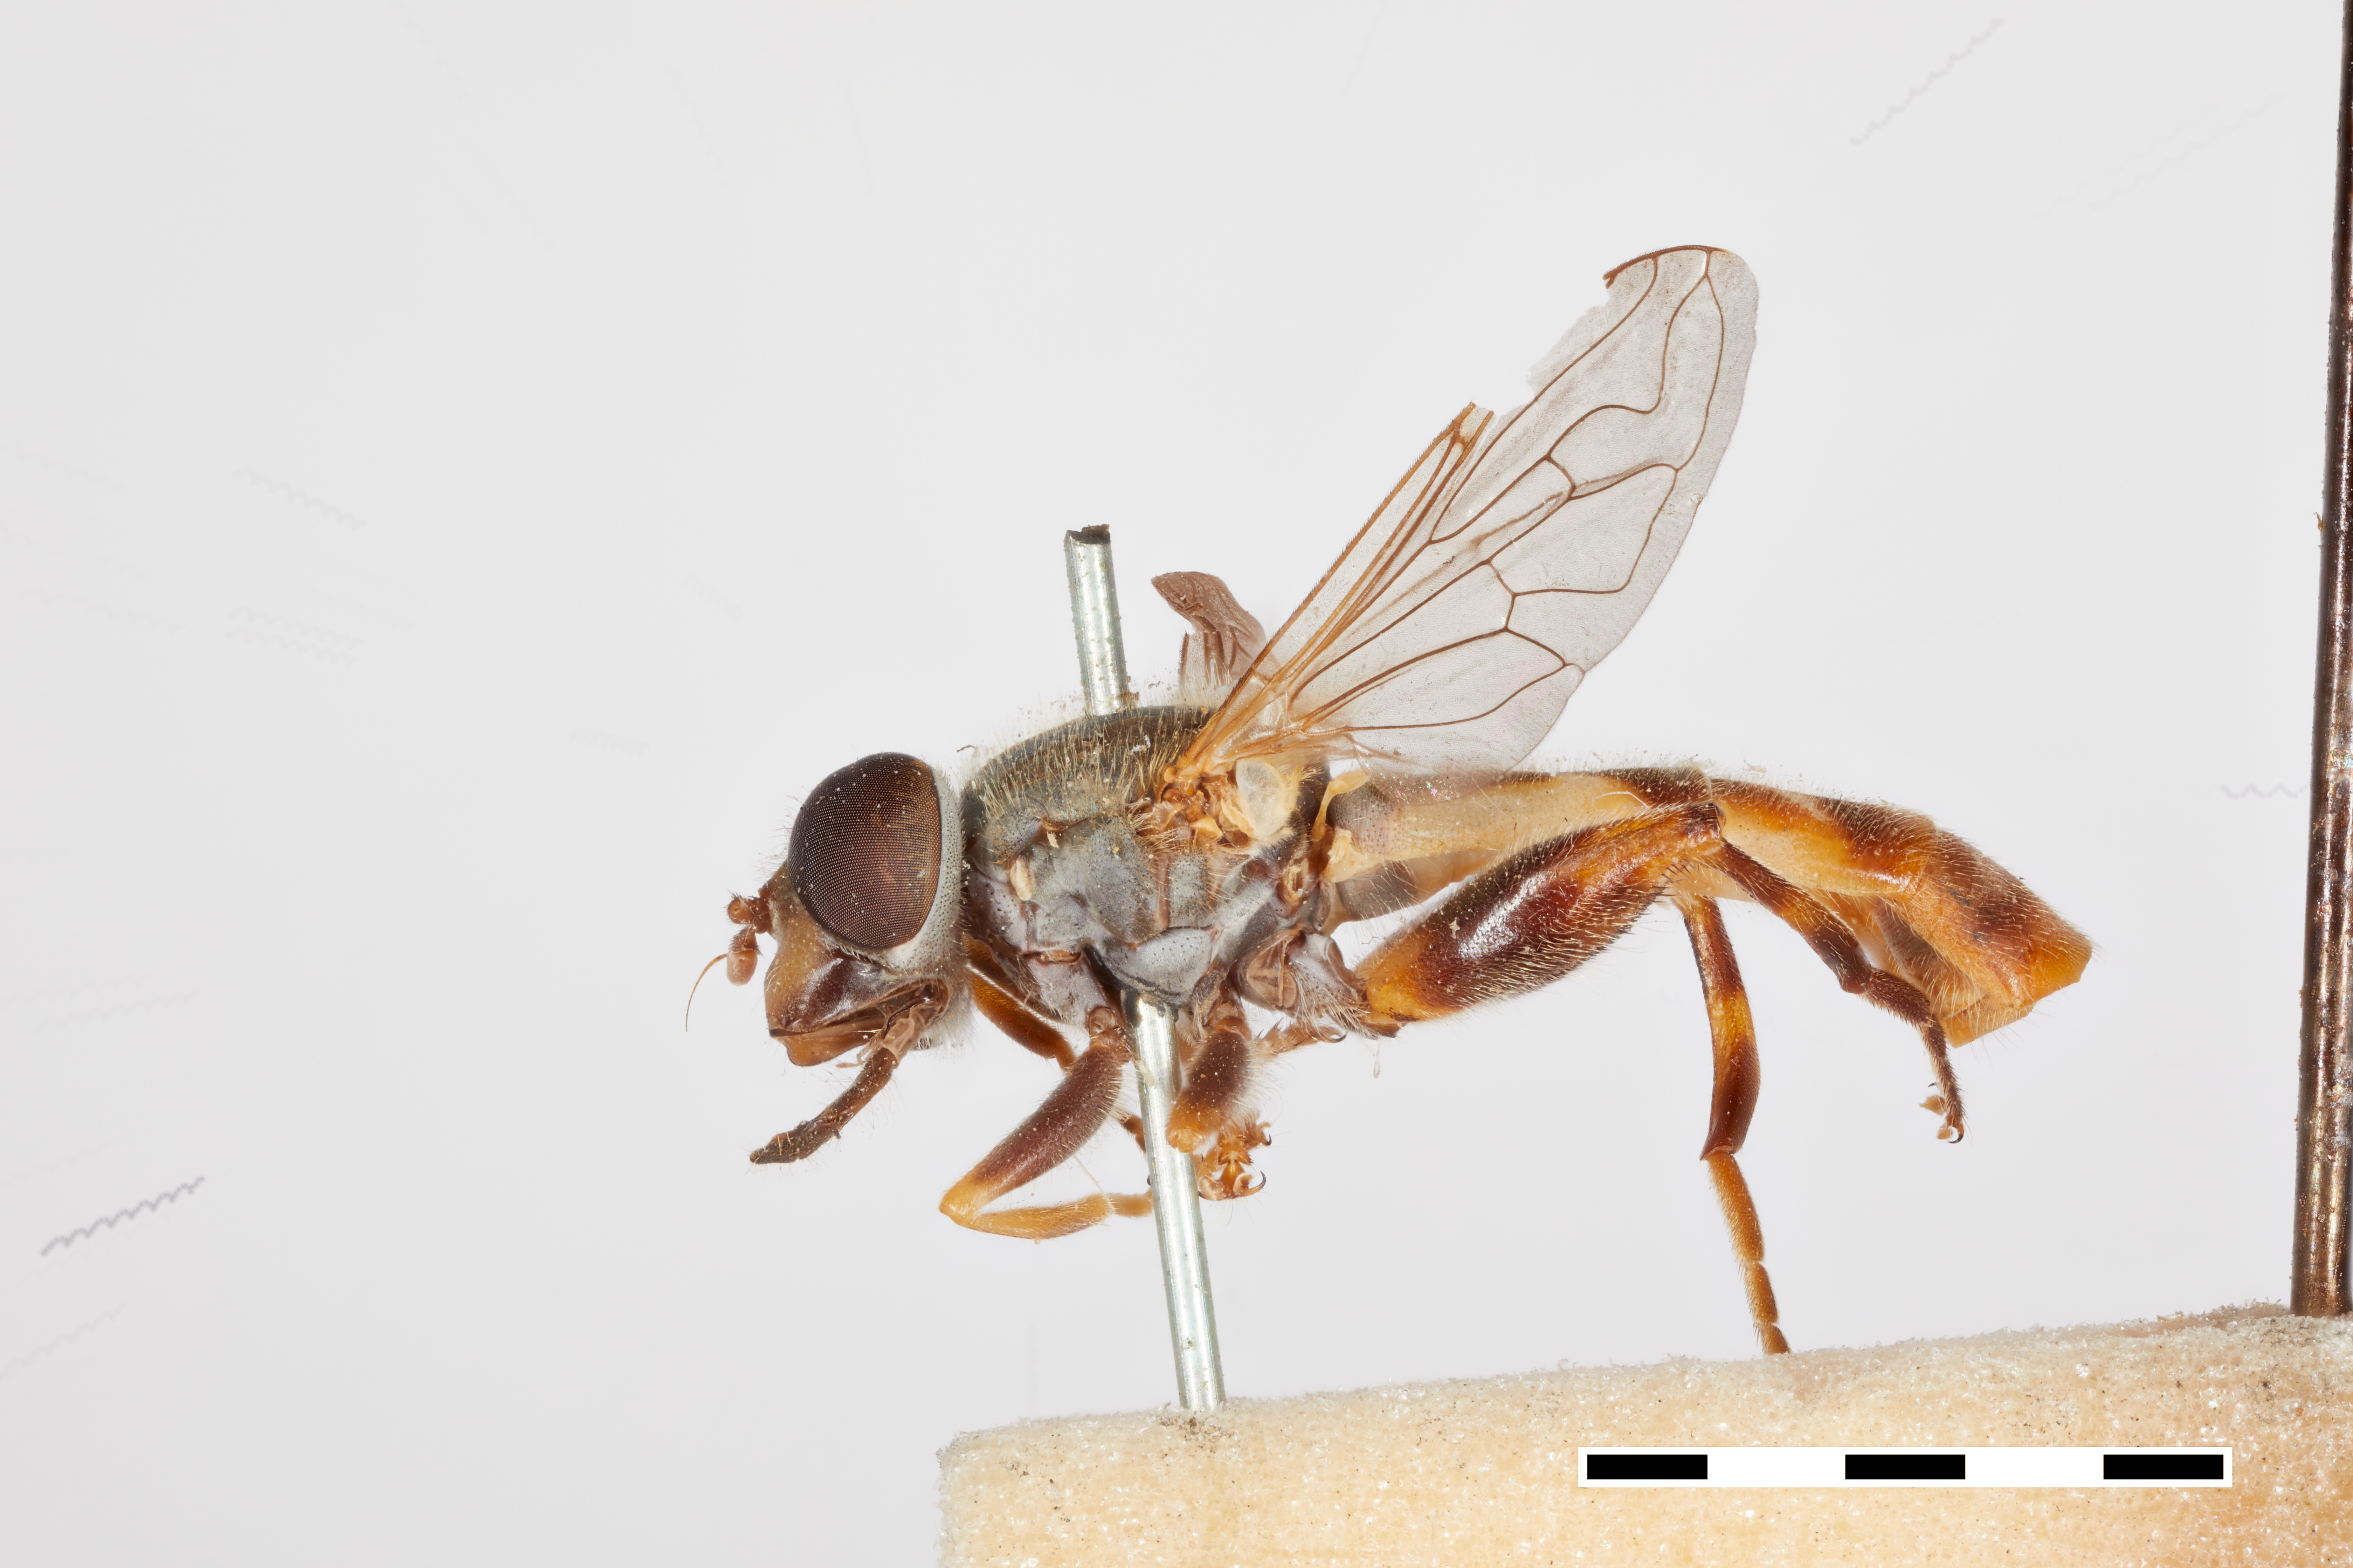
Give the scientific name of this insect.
Helophilus distinctus
